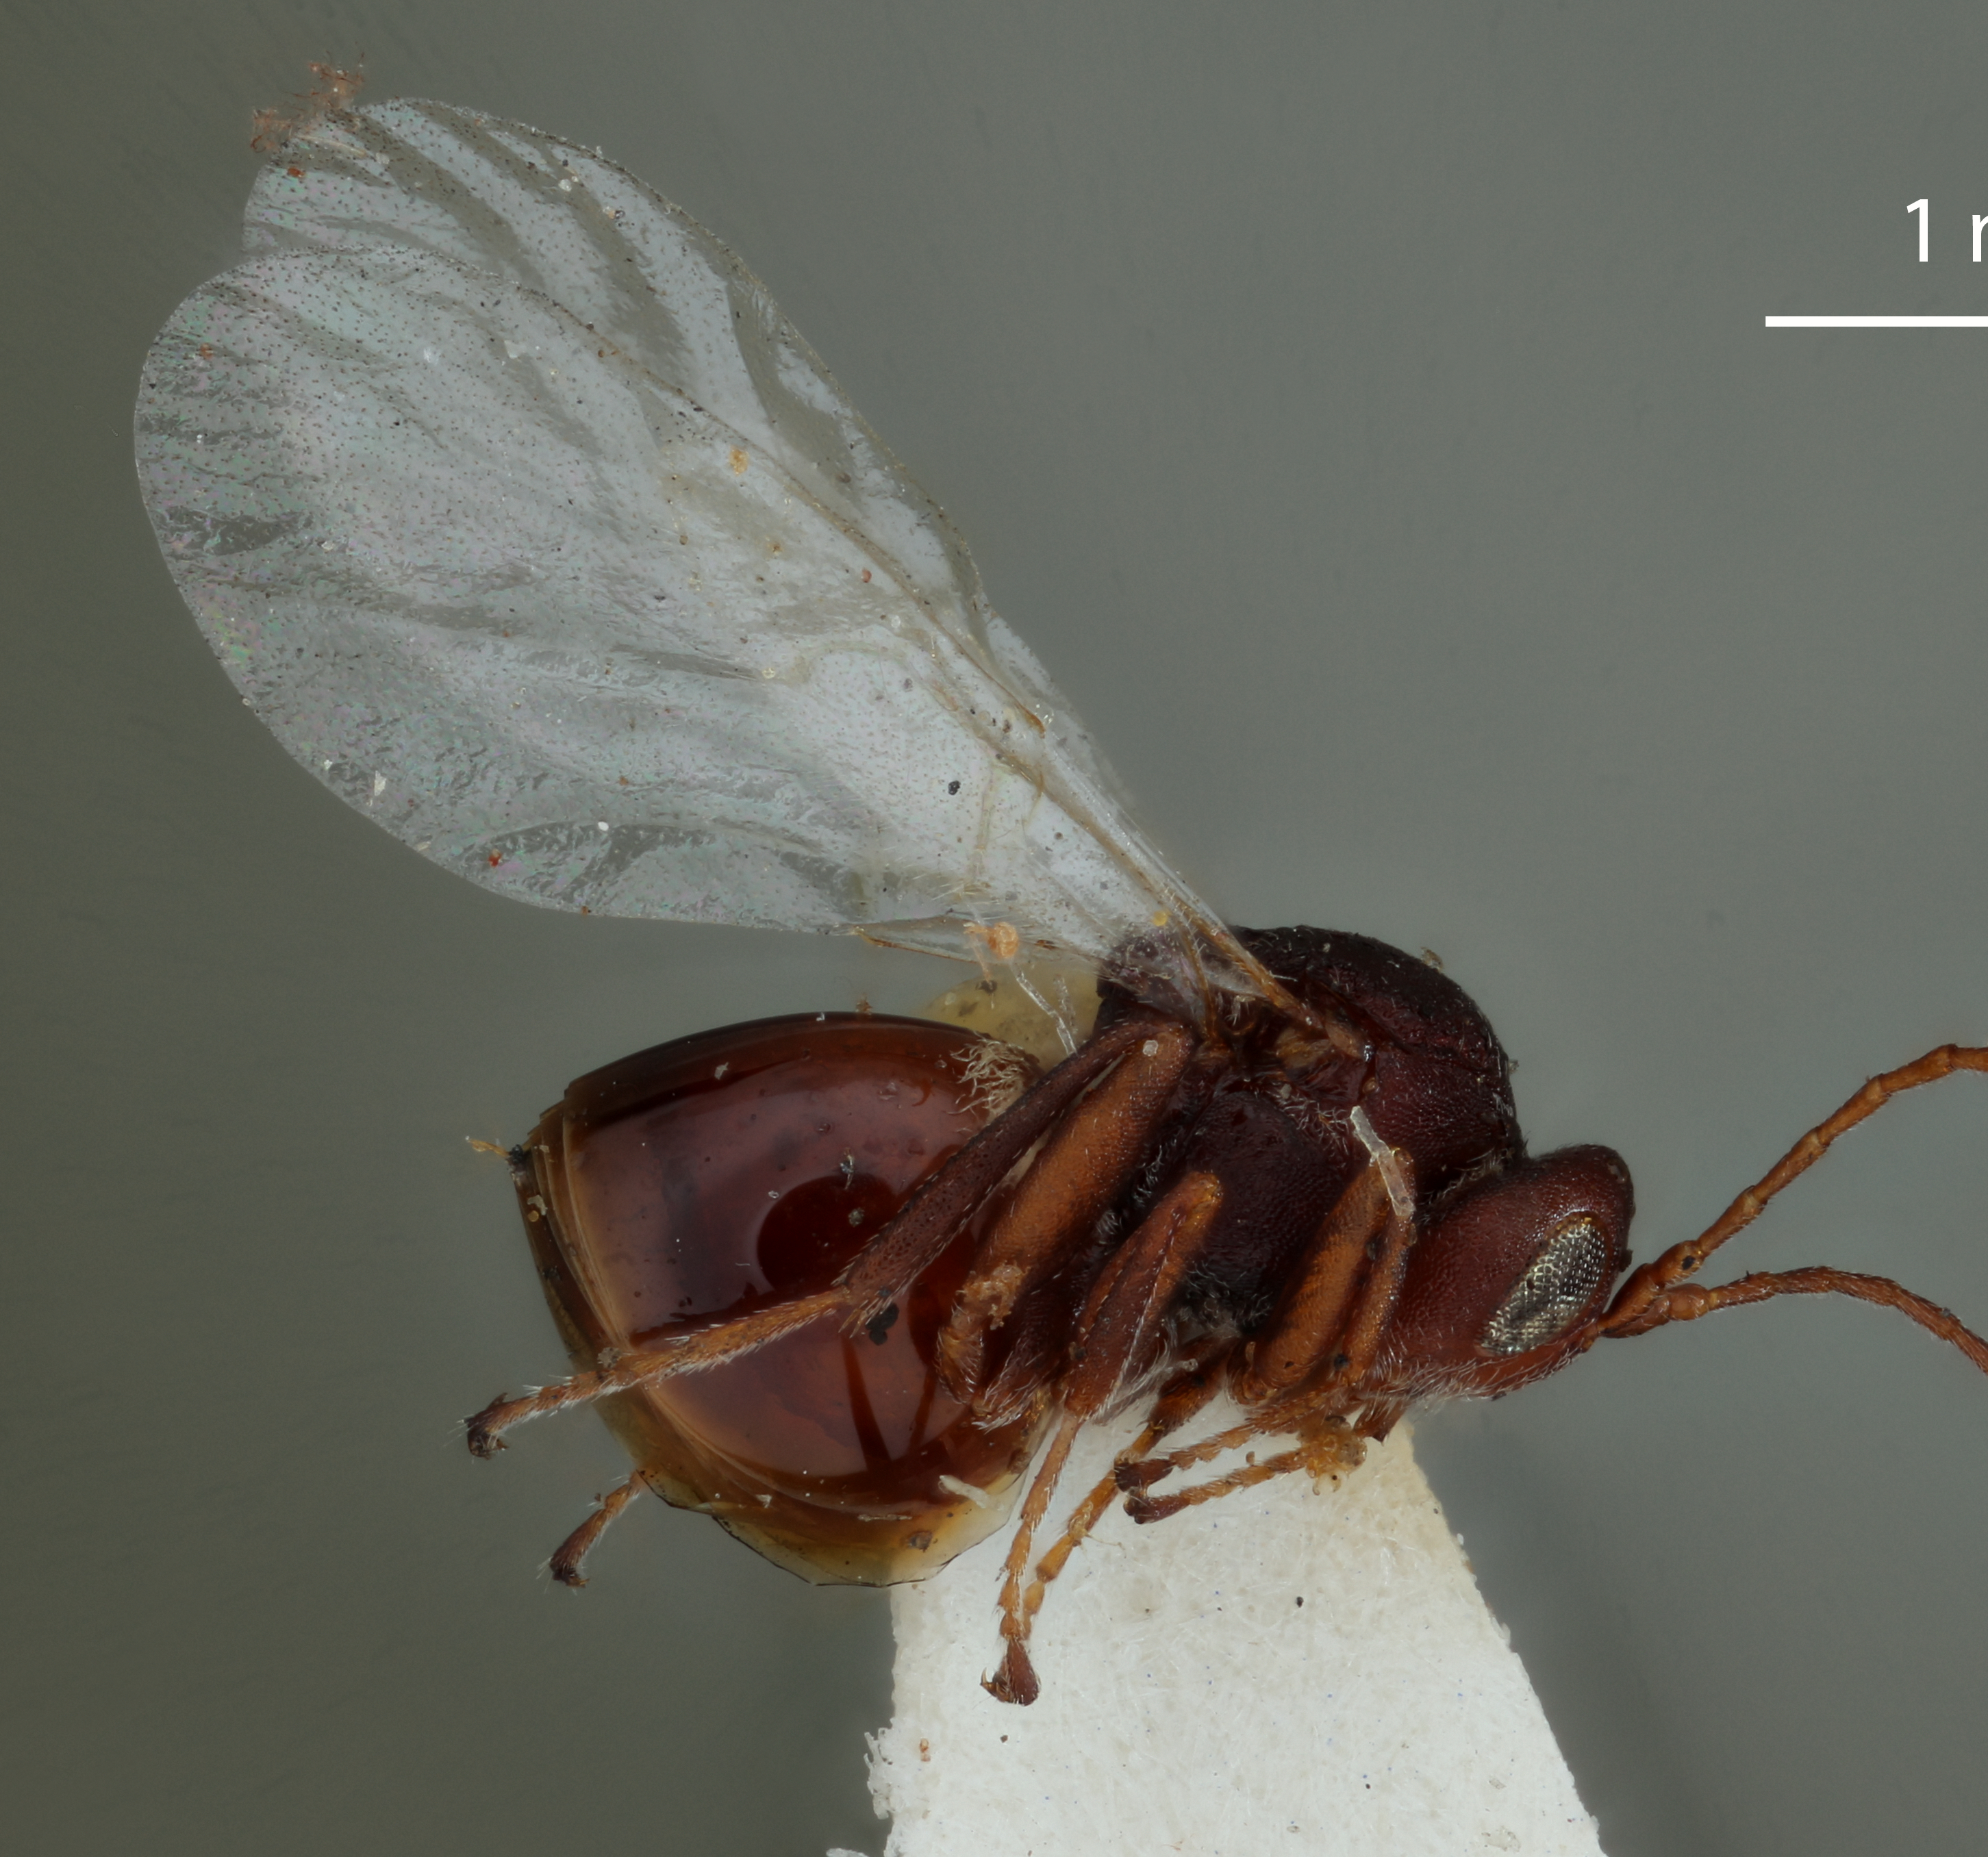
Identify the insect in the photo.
Callirhytis cryptica
